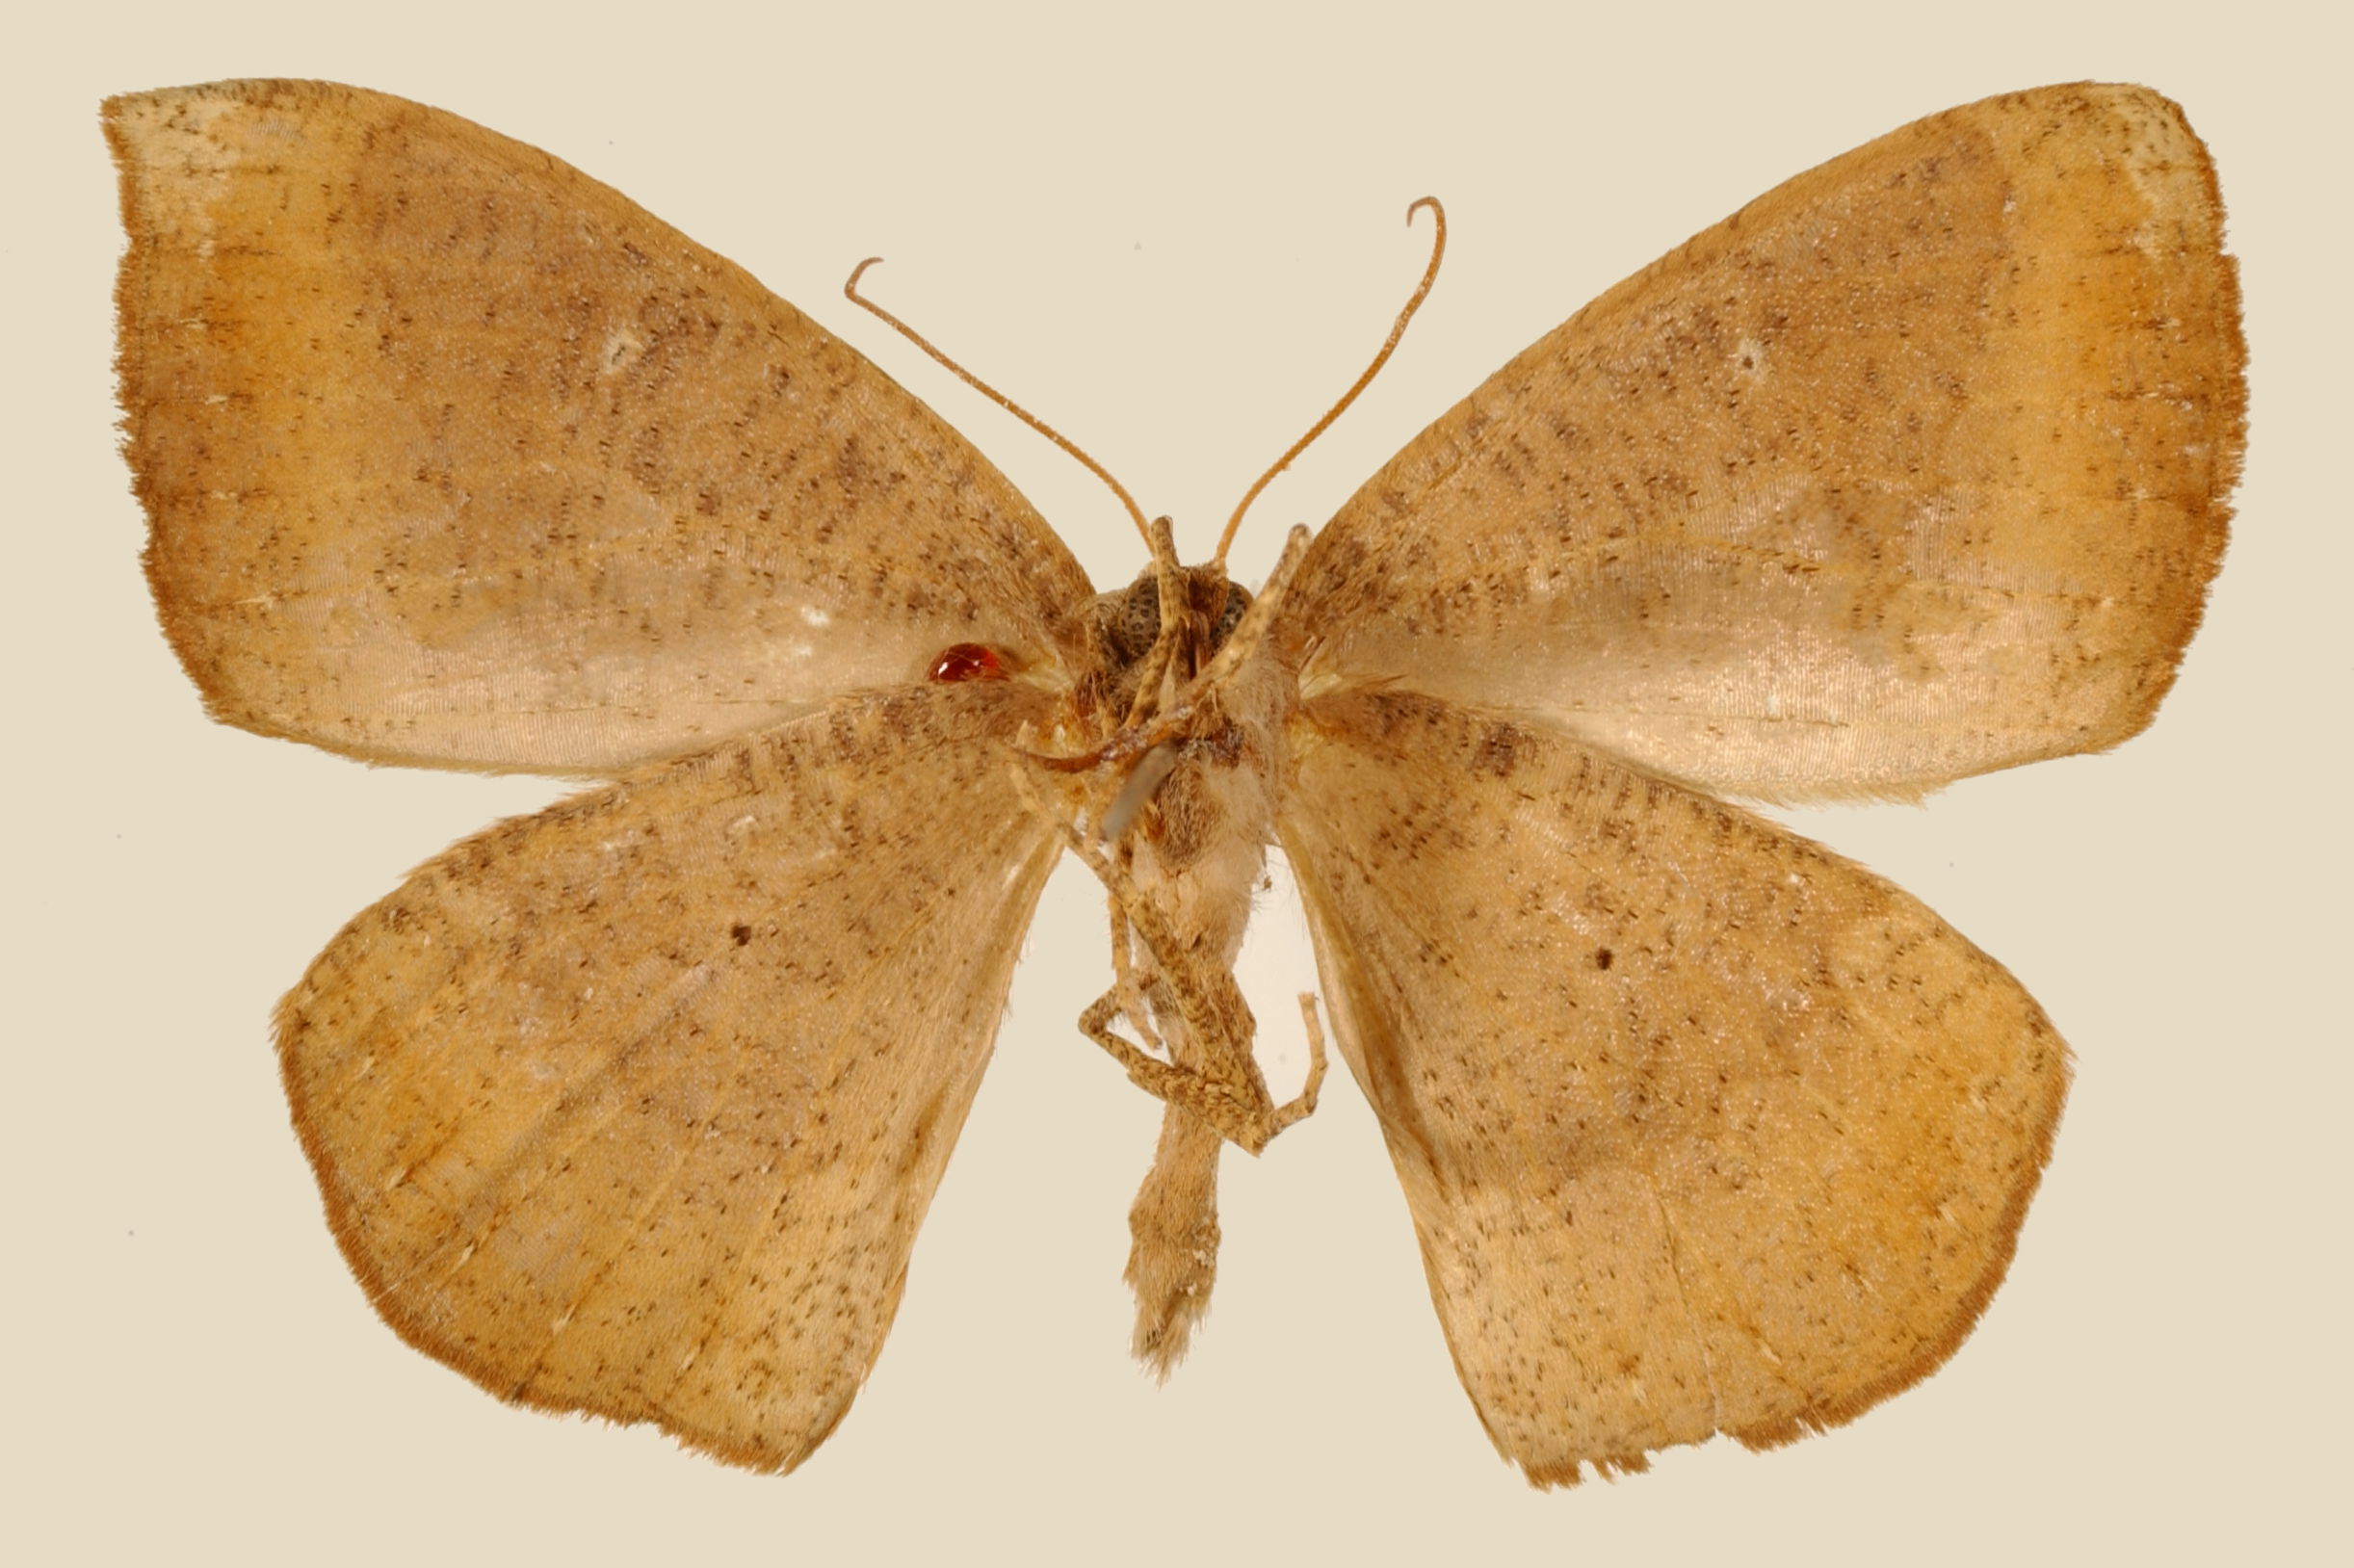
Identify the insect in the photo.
Microgonia olivata
